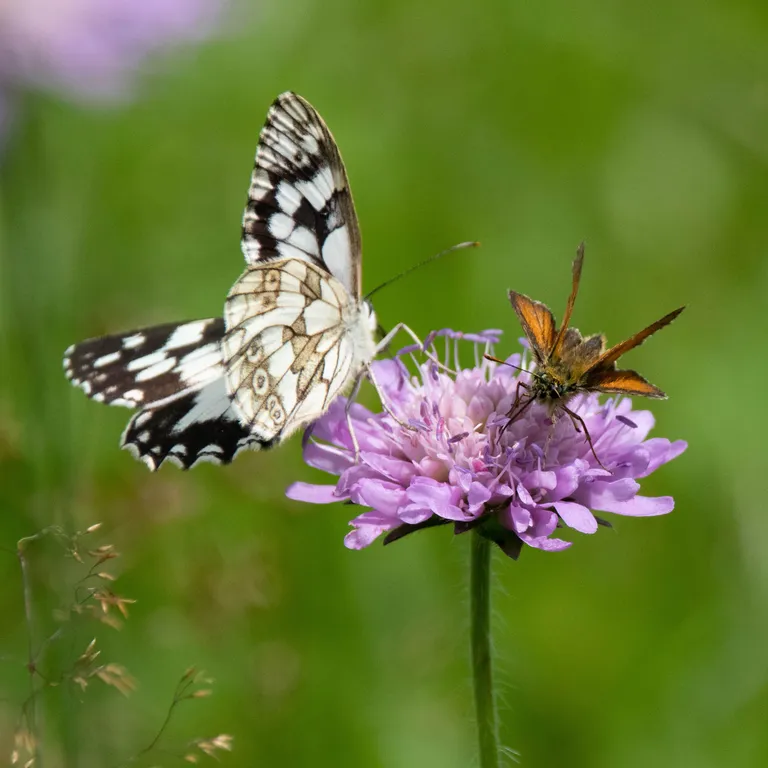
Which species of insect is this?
Melanargia galathea
